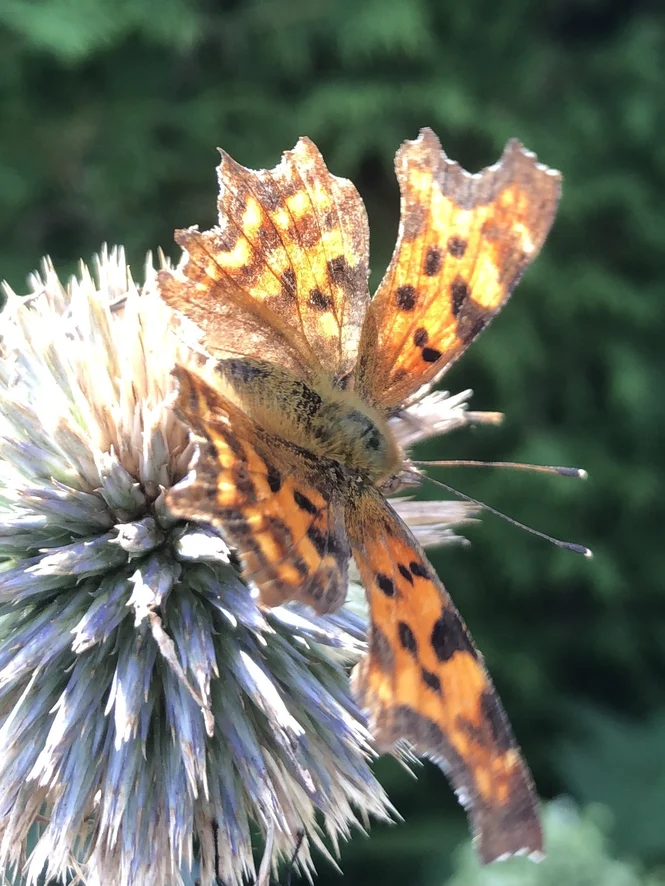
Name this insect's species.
Polygonia c-album
